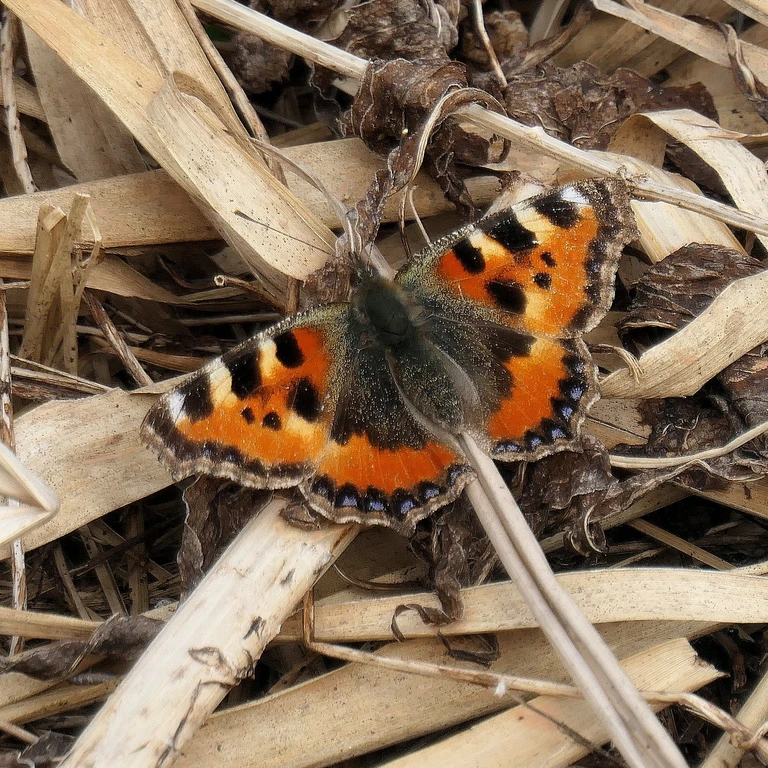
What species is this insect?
Aglais urticae
